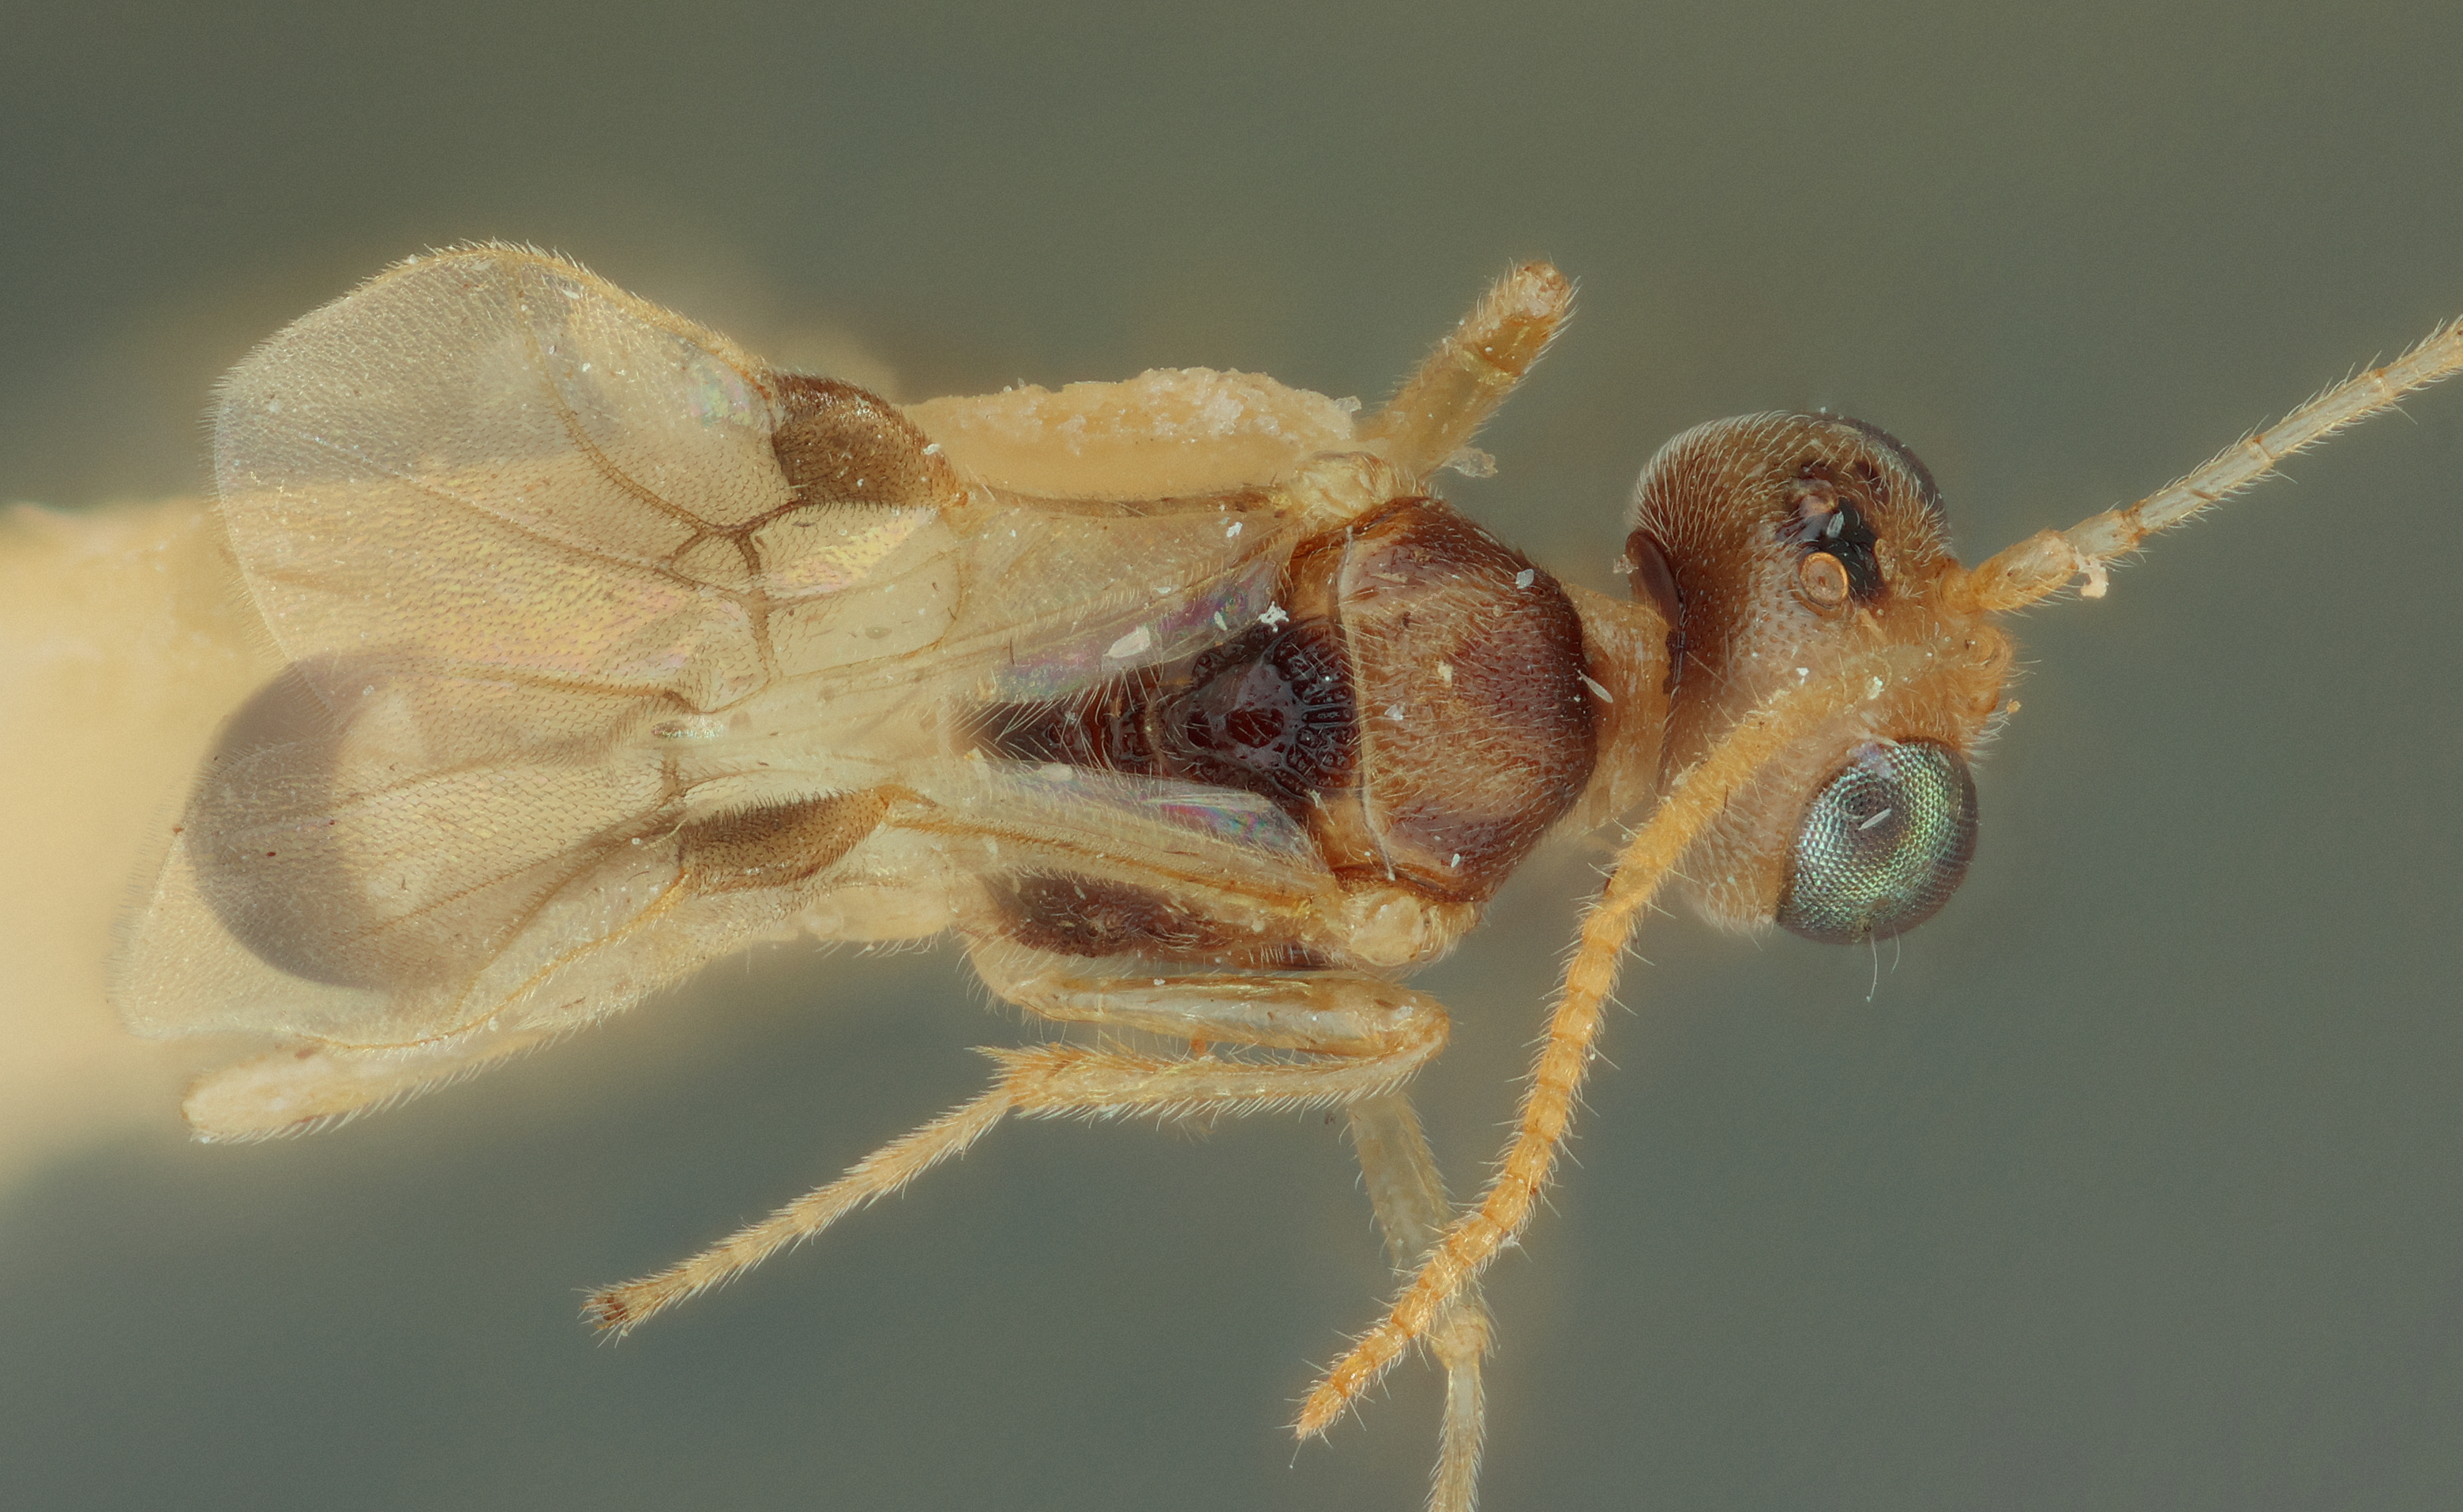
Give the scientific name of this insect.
Chrysopophthorus caribbeanus
